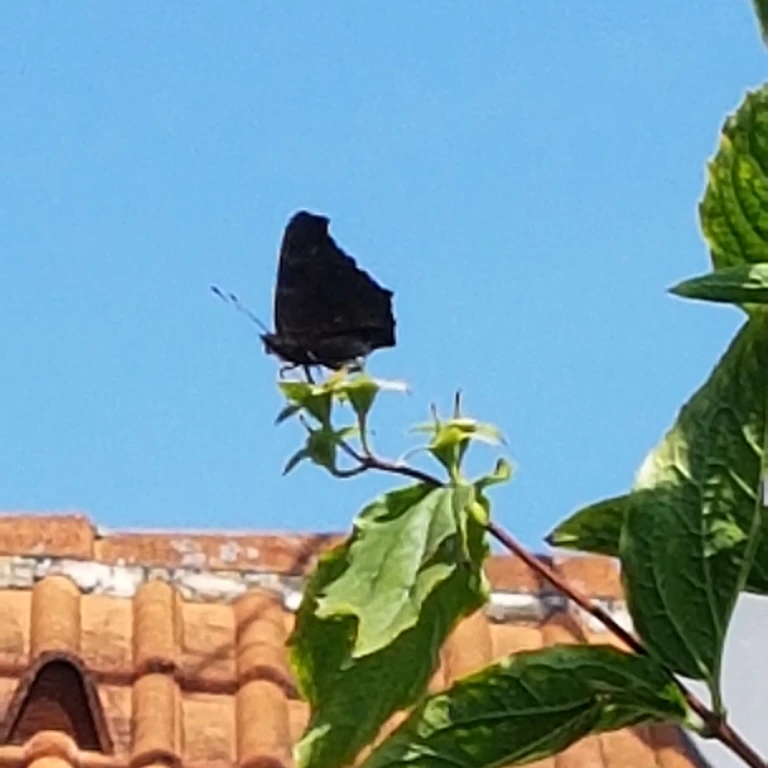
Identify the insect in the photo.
Aglais io
